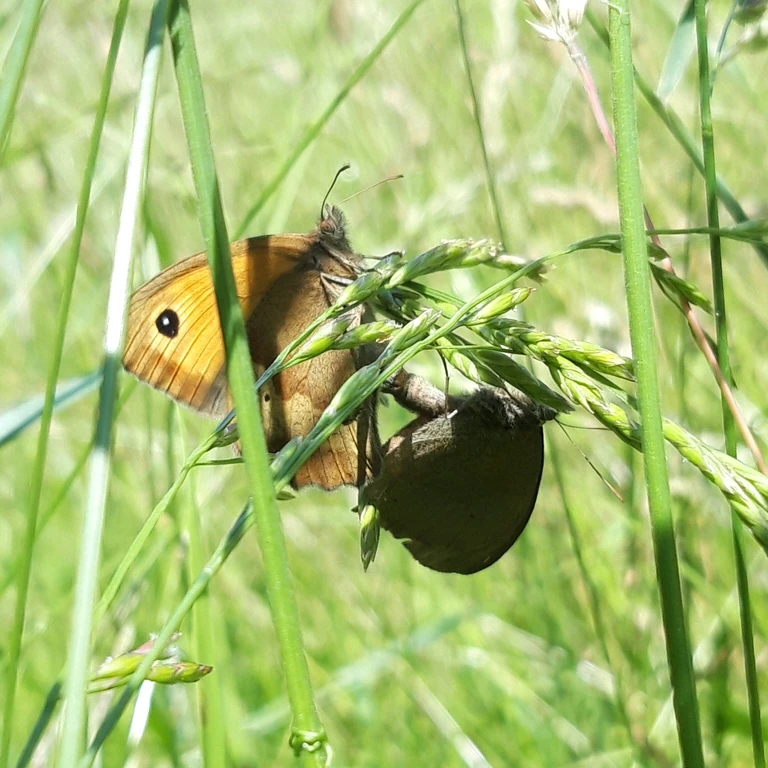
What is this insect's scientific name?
Maniola jurtina
